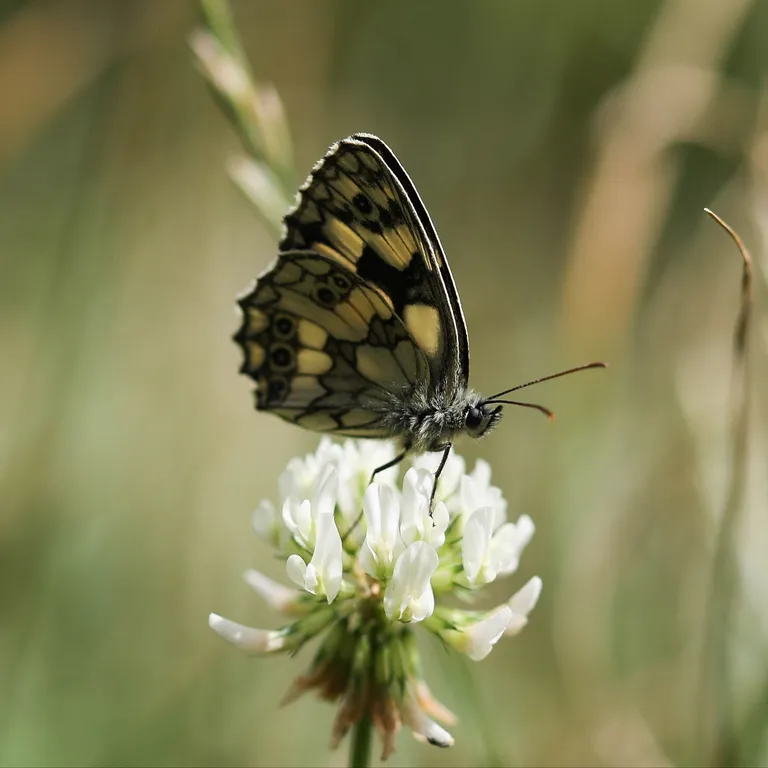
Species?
Melanargia galathea
